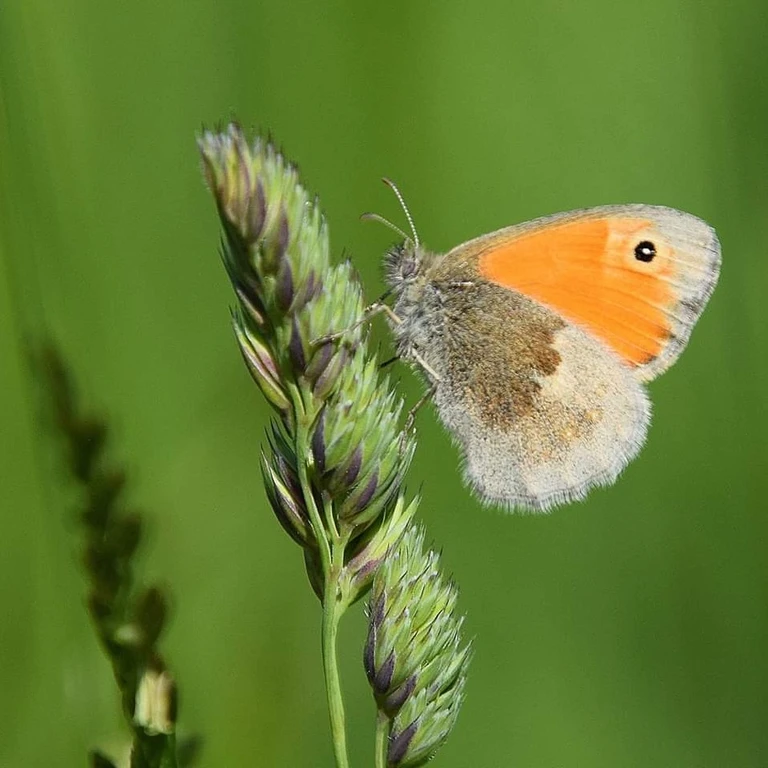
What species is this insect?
Coenonympha pamphilus
